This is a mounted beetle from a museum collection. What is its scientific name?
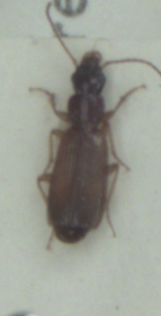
Paradromius linearis
